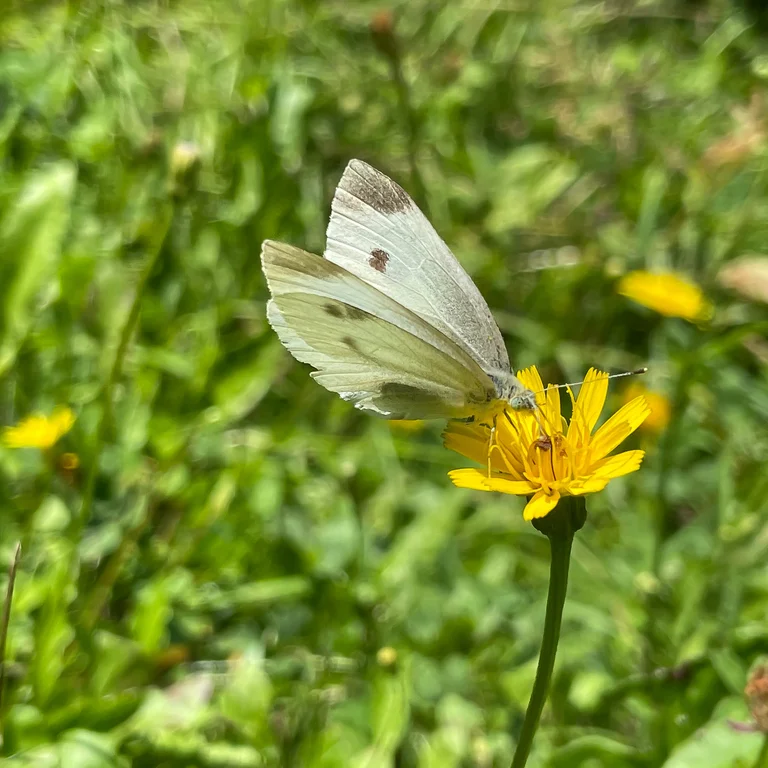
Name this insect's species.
Pieris rapae
